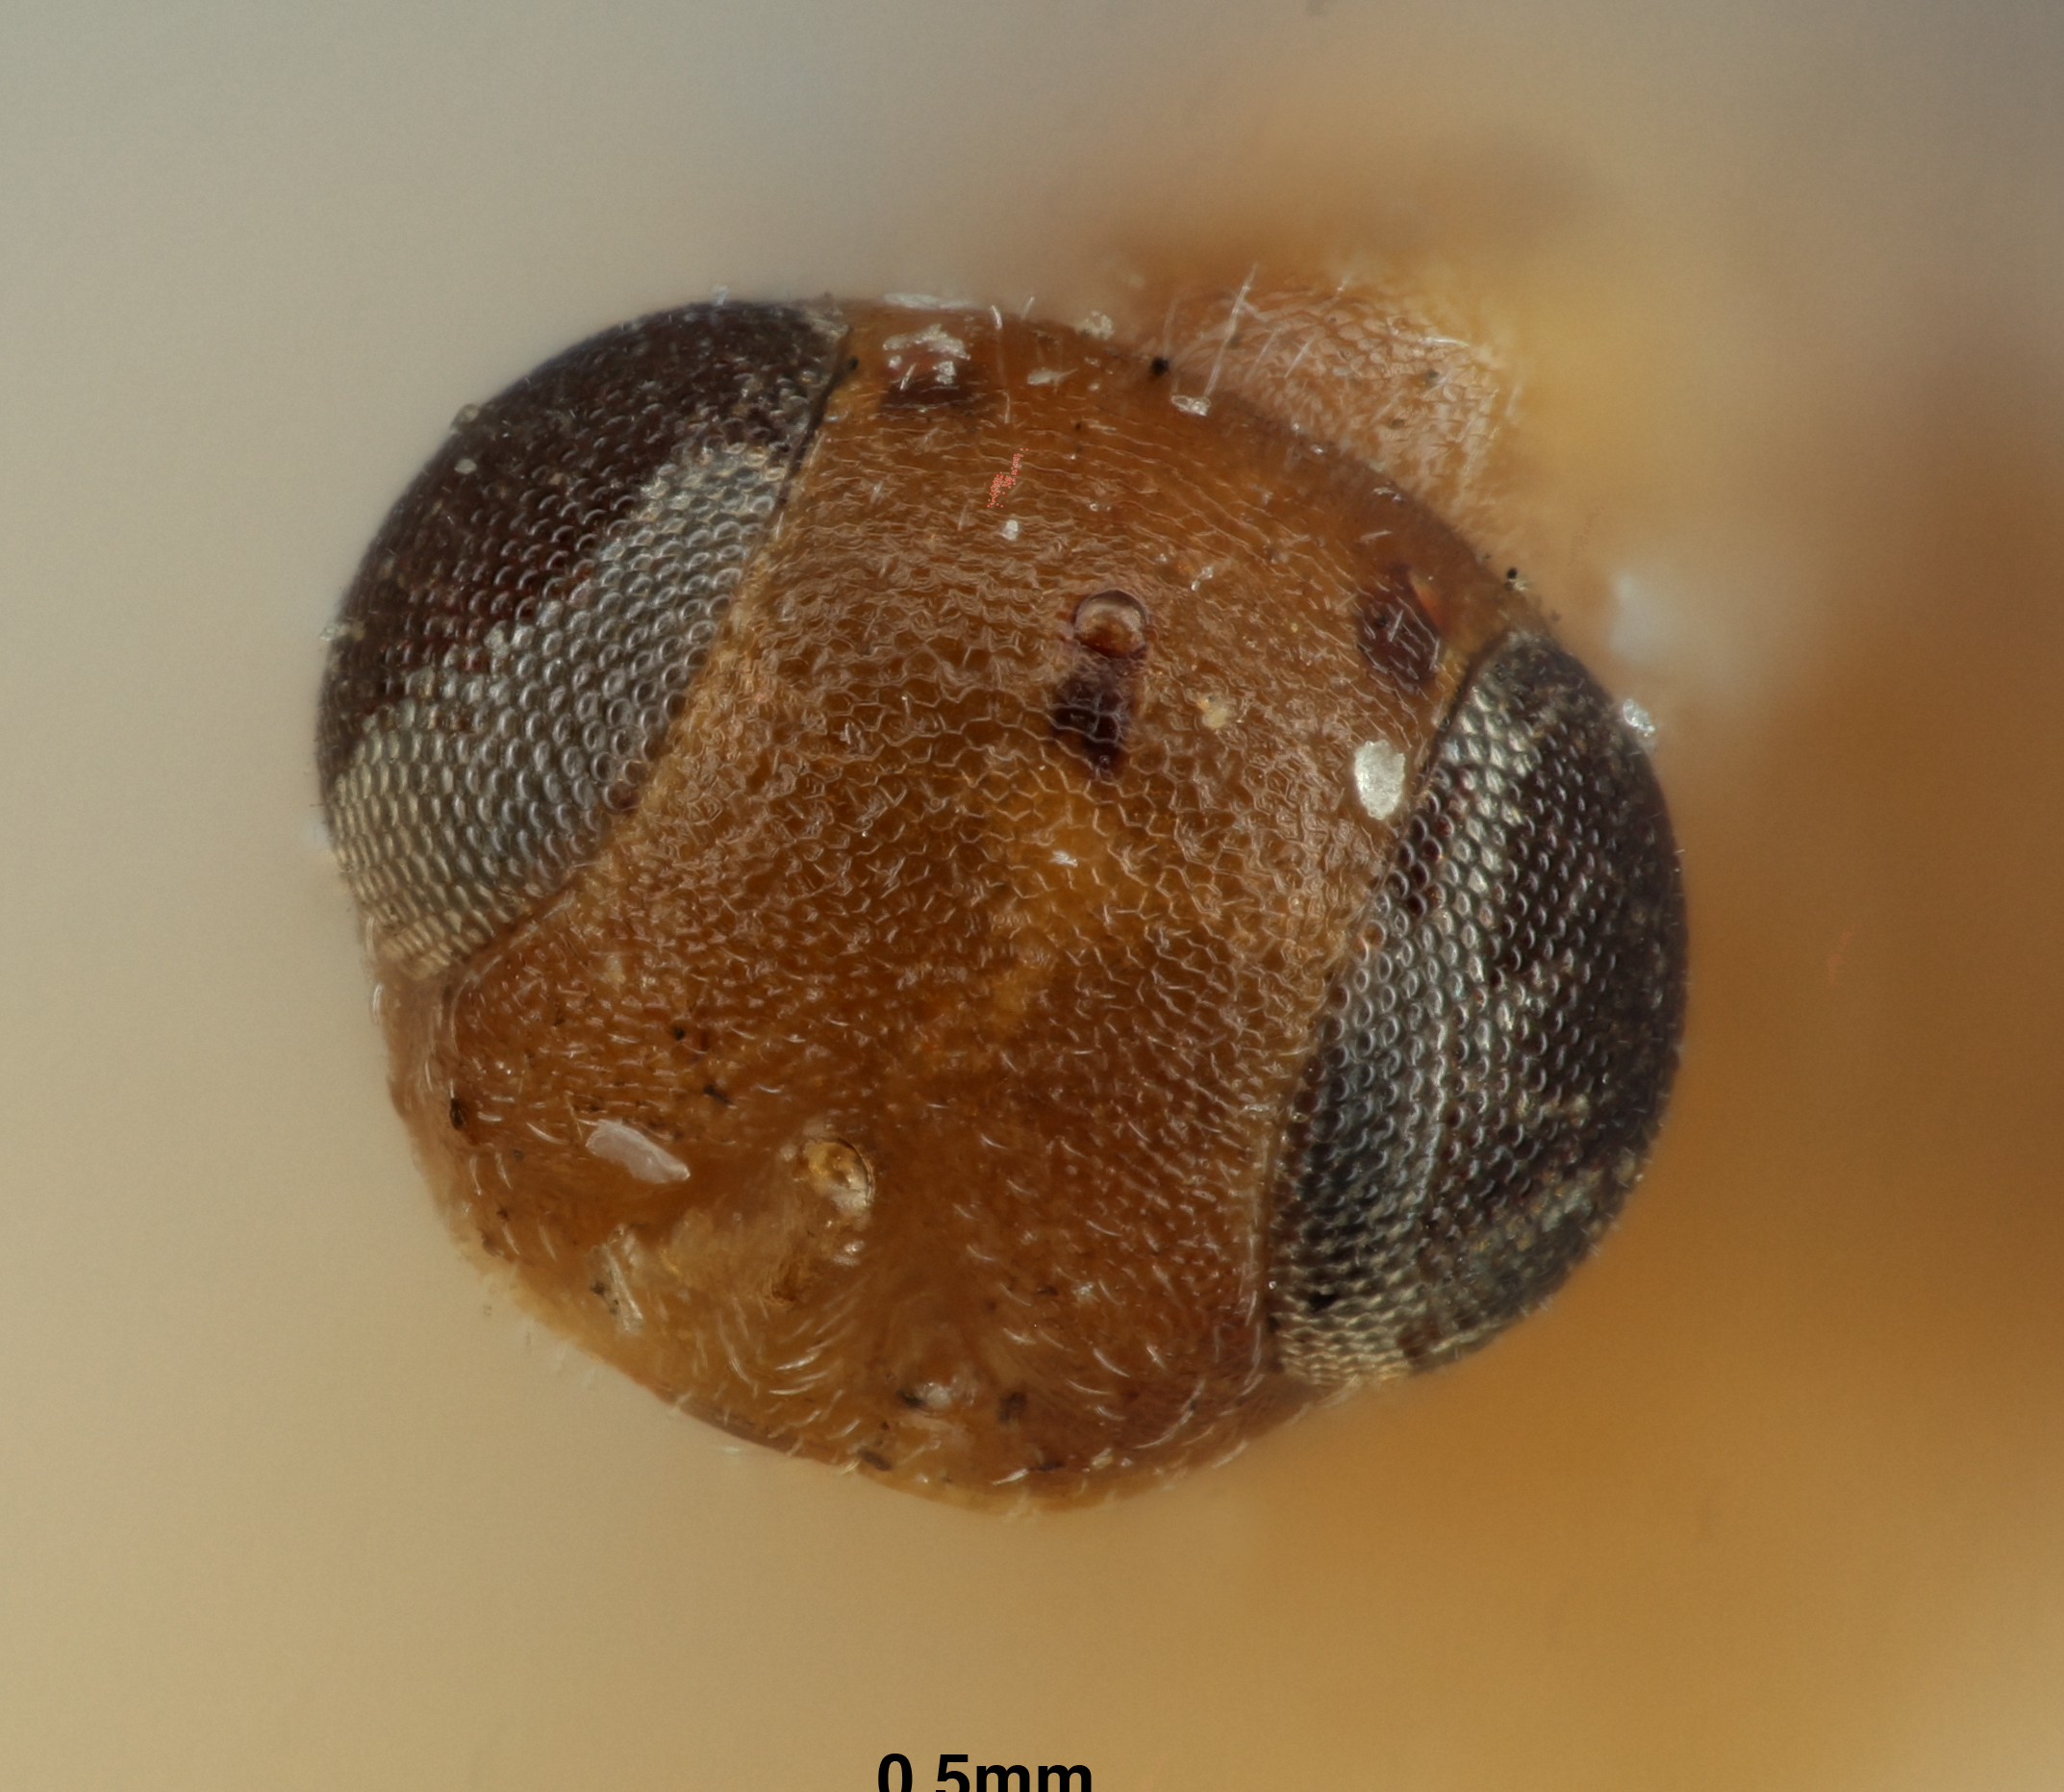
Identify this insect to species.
Choreia flavicincta
